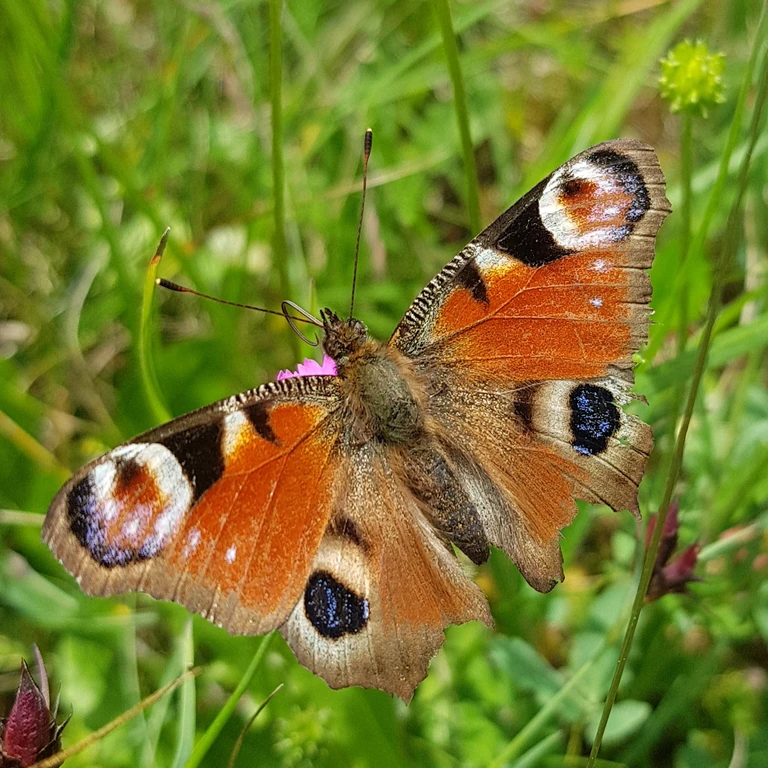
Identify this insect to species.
Aglais io
